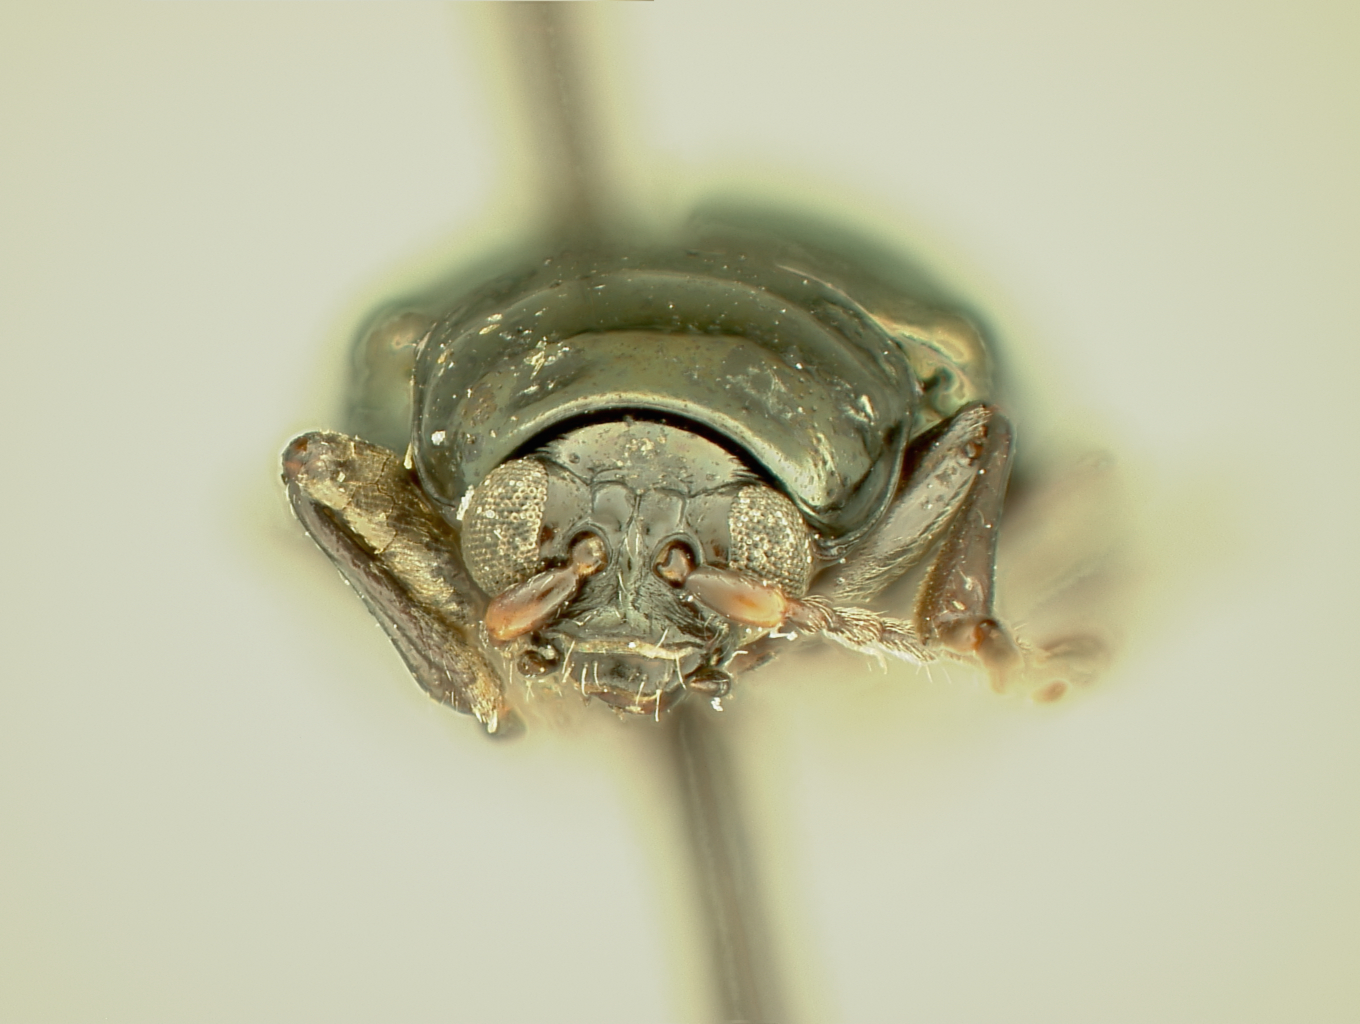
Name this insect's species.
Altica jussiaeae
